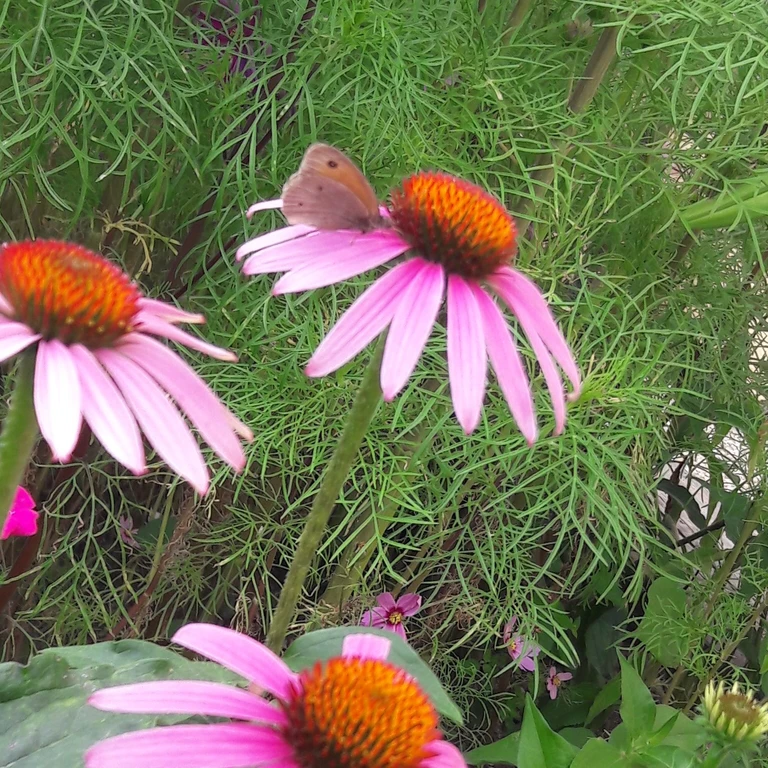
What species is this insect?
Maniola jurtina
